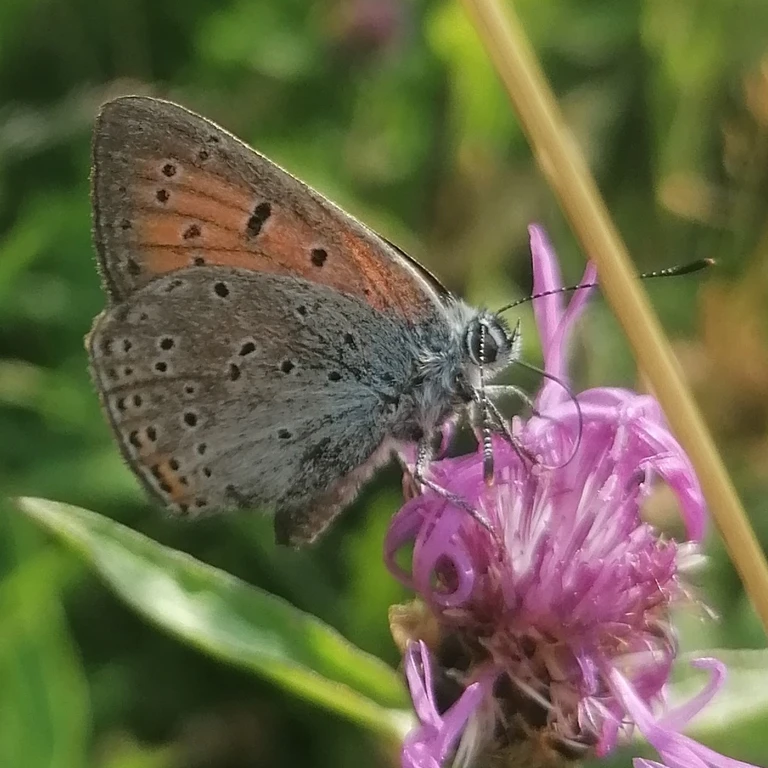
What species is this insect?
Lycaena hippothoe (also Palaeochrysophanus hippothoe)
